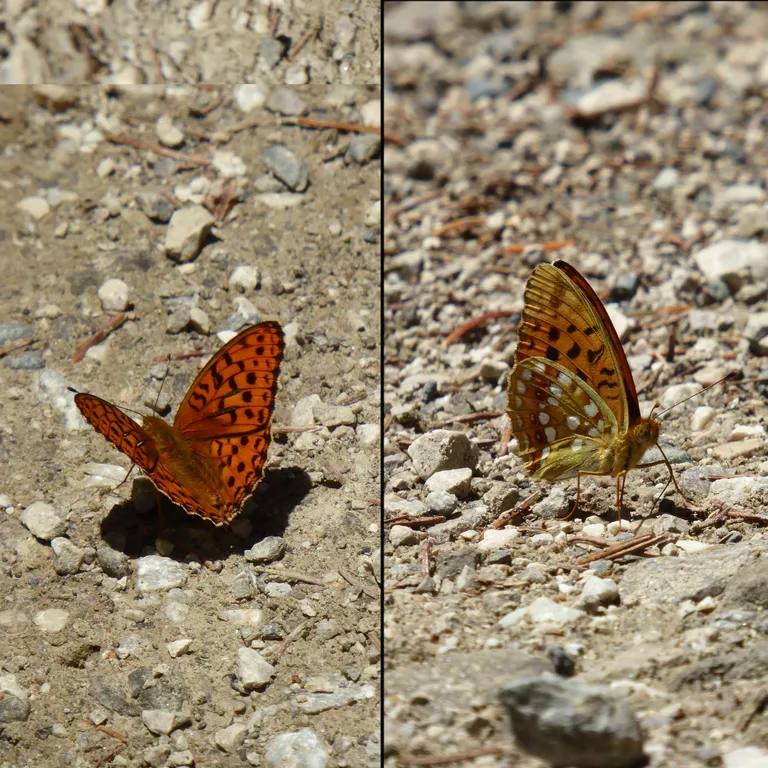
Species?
Fabriciana adippe
